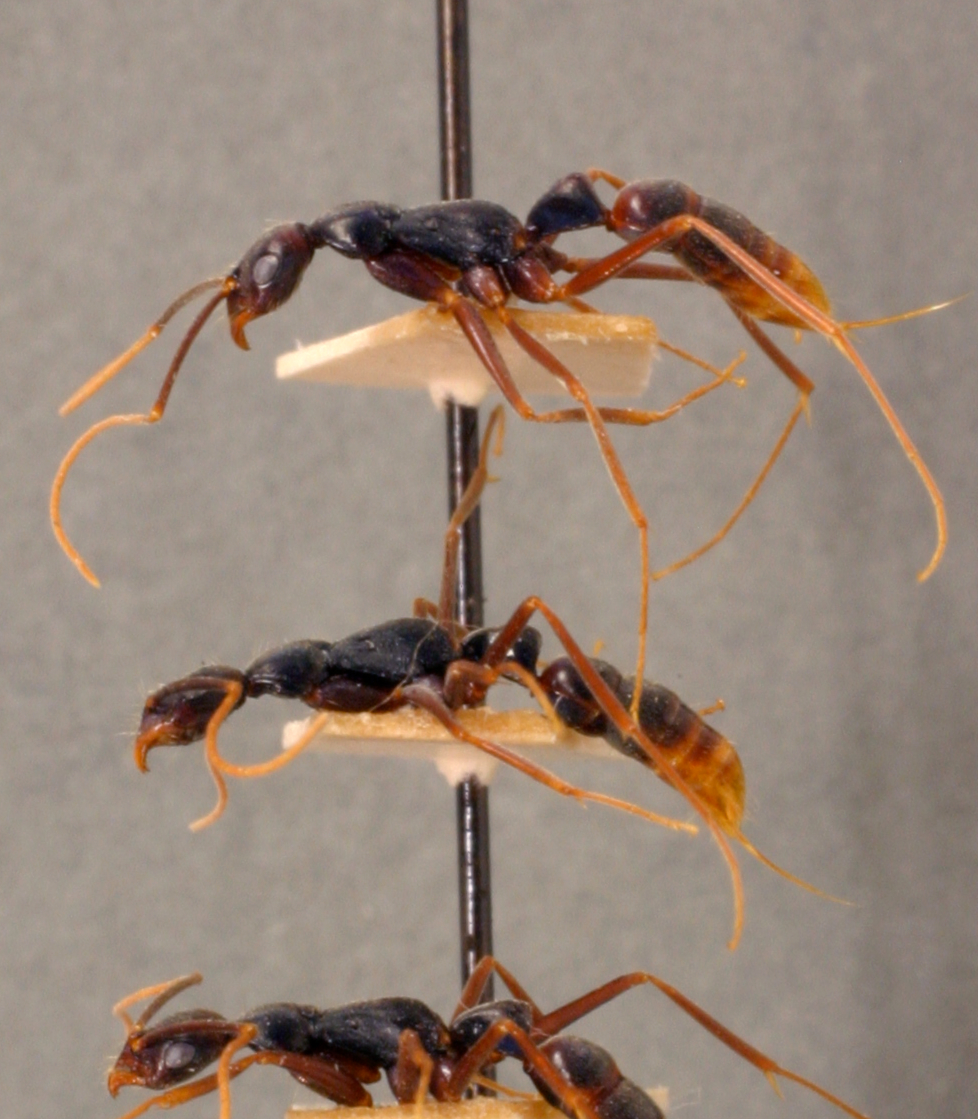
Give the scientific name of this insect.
Leptogenys imperatrix
